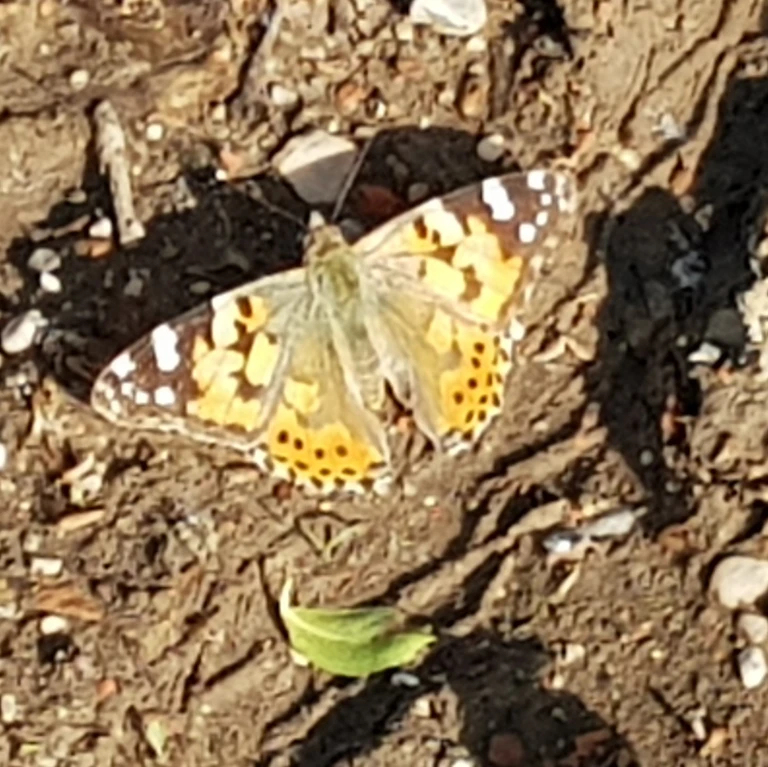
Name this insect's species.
Vanessa cardui
